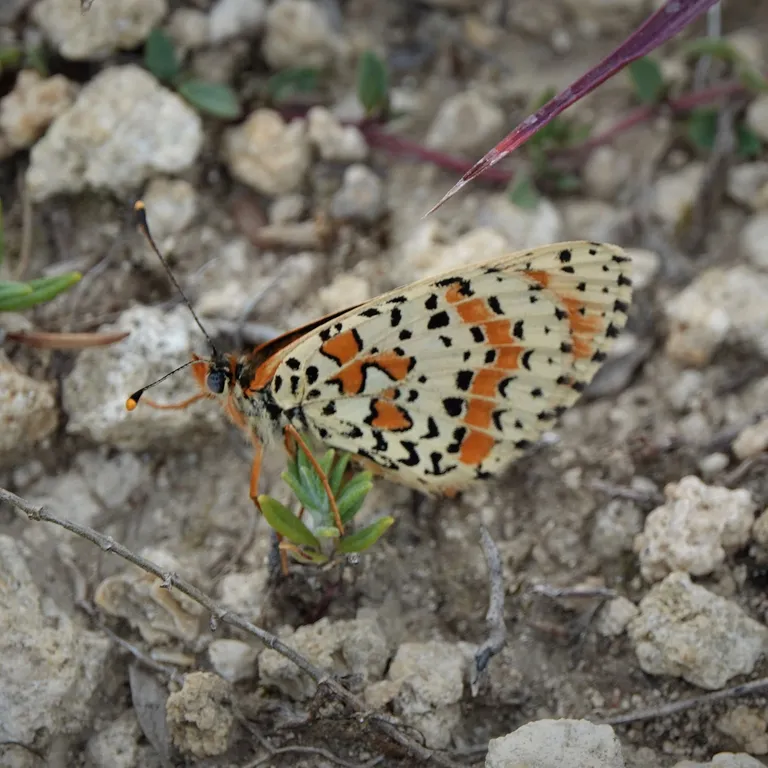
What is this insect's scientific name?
Melitaea didyma
